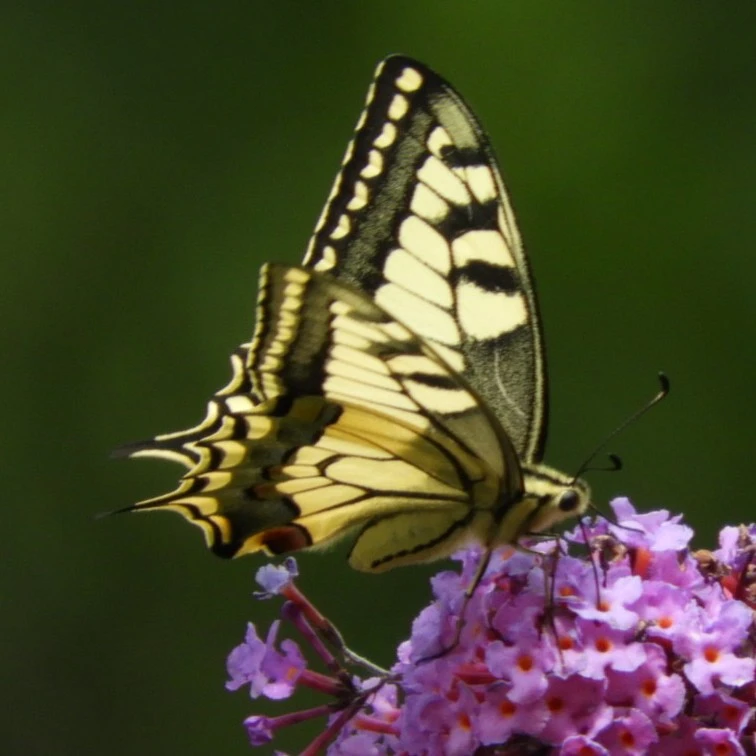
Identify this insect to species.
Papilio machaon
